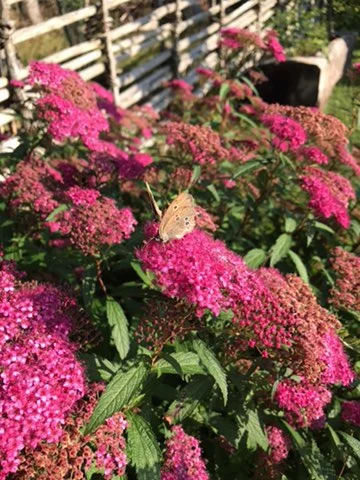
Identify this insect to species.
Aphantopus hyperantus
